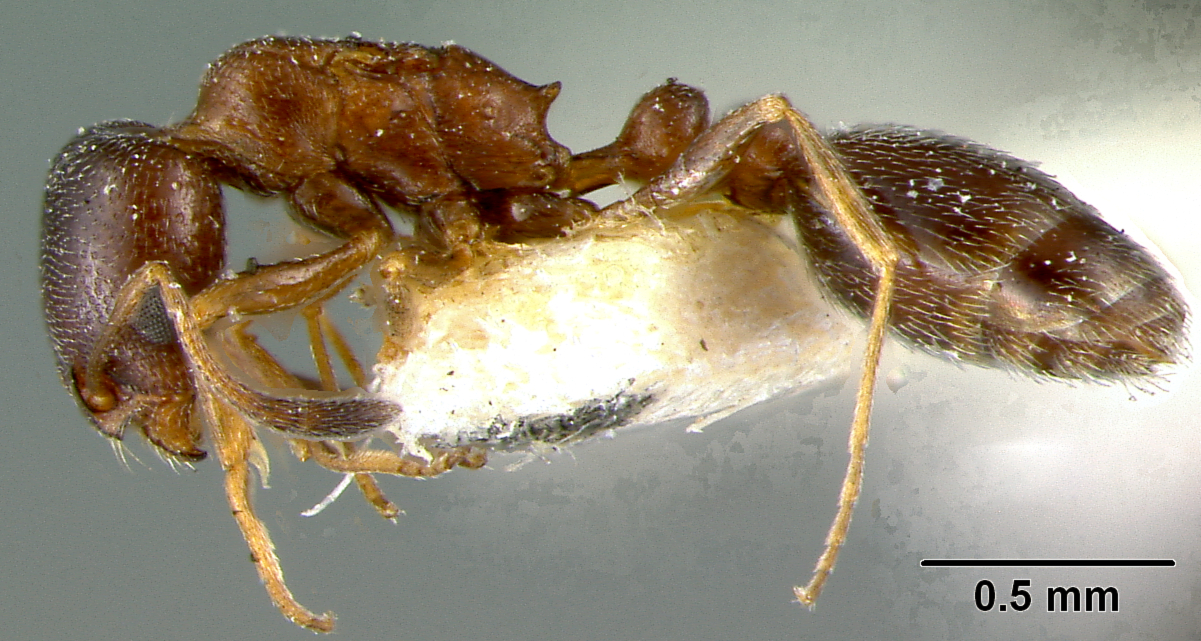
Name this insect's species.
Cardiocondyla batesii
